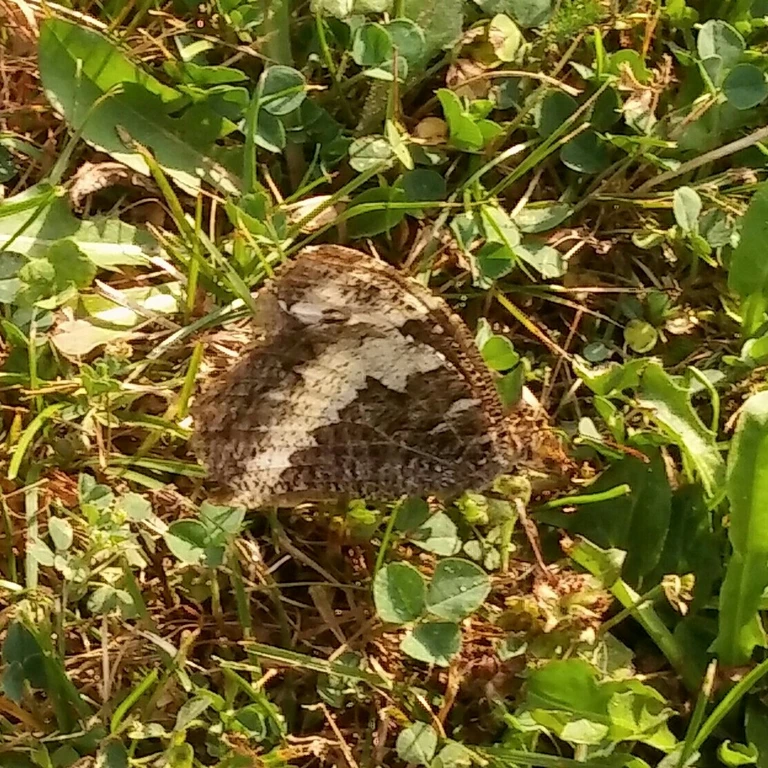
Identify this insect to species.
Brintesia circe
